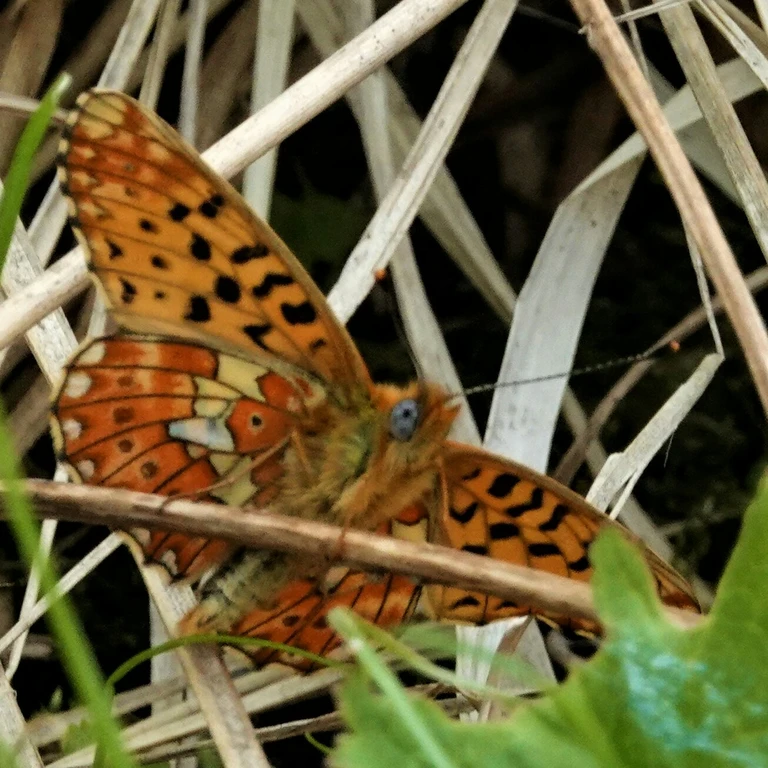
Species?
Boloria euphrosyne (also Clossiana euphrosyne)
